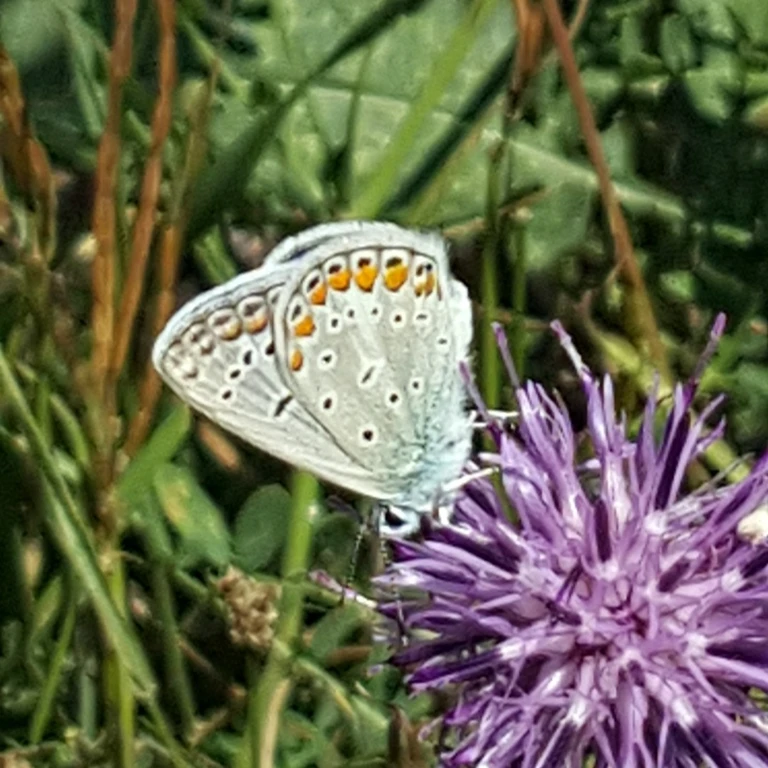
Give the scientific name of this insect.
Polyommatus icarus
